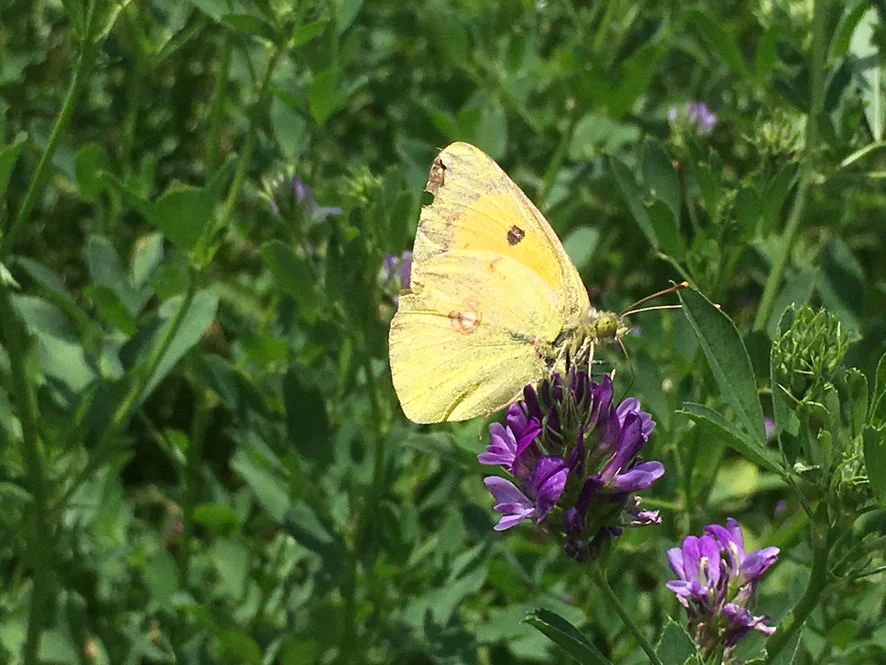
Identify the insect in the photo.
Colias croceus
